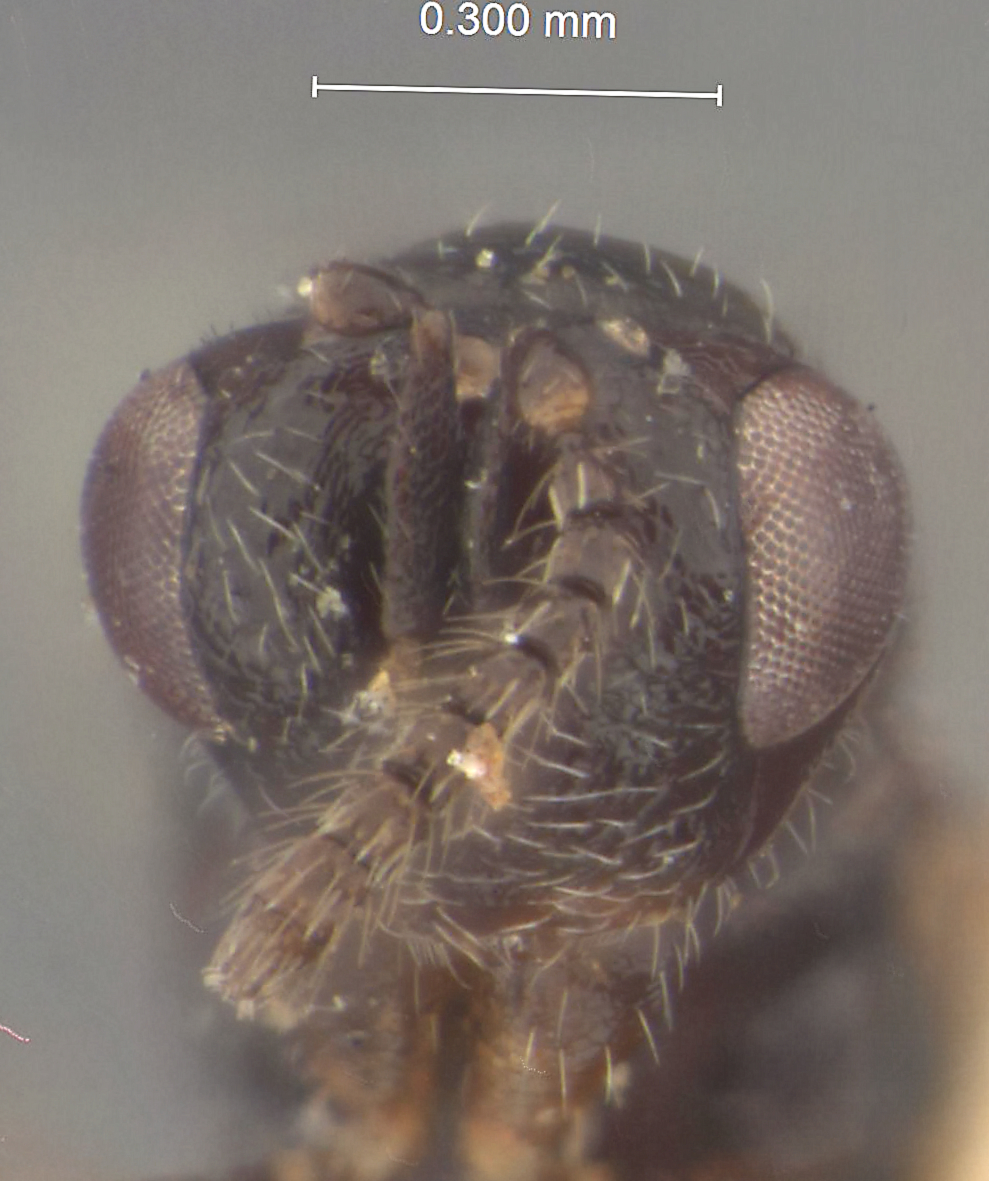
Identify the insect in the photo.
Harmolita poophila
